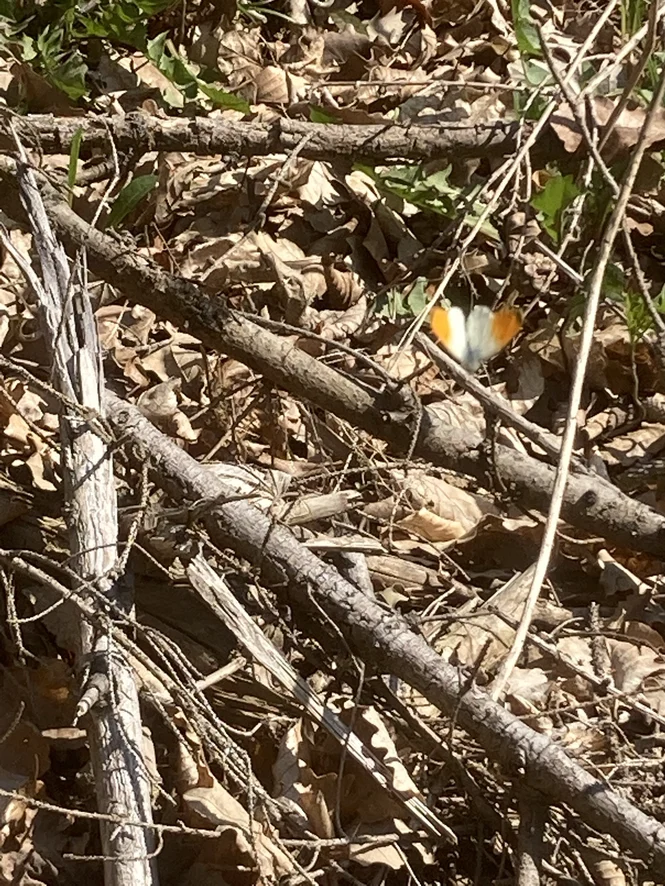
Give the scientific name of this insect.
Anthocharis cardamines
